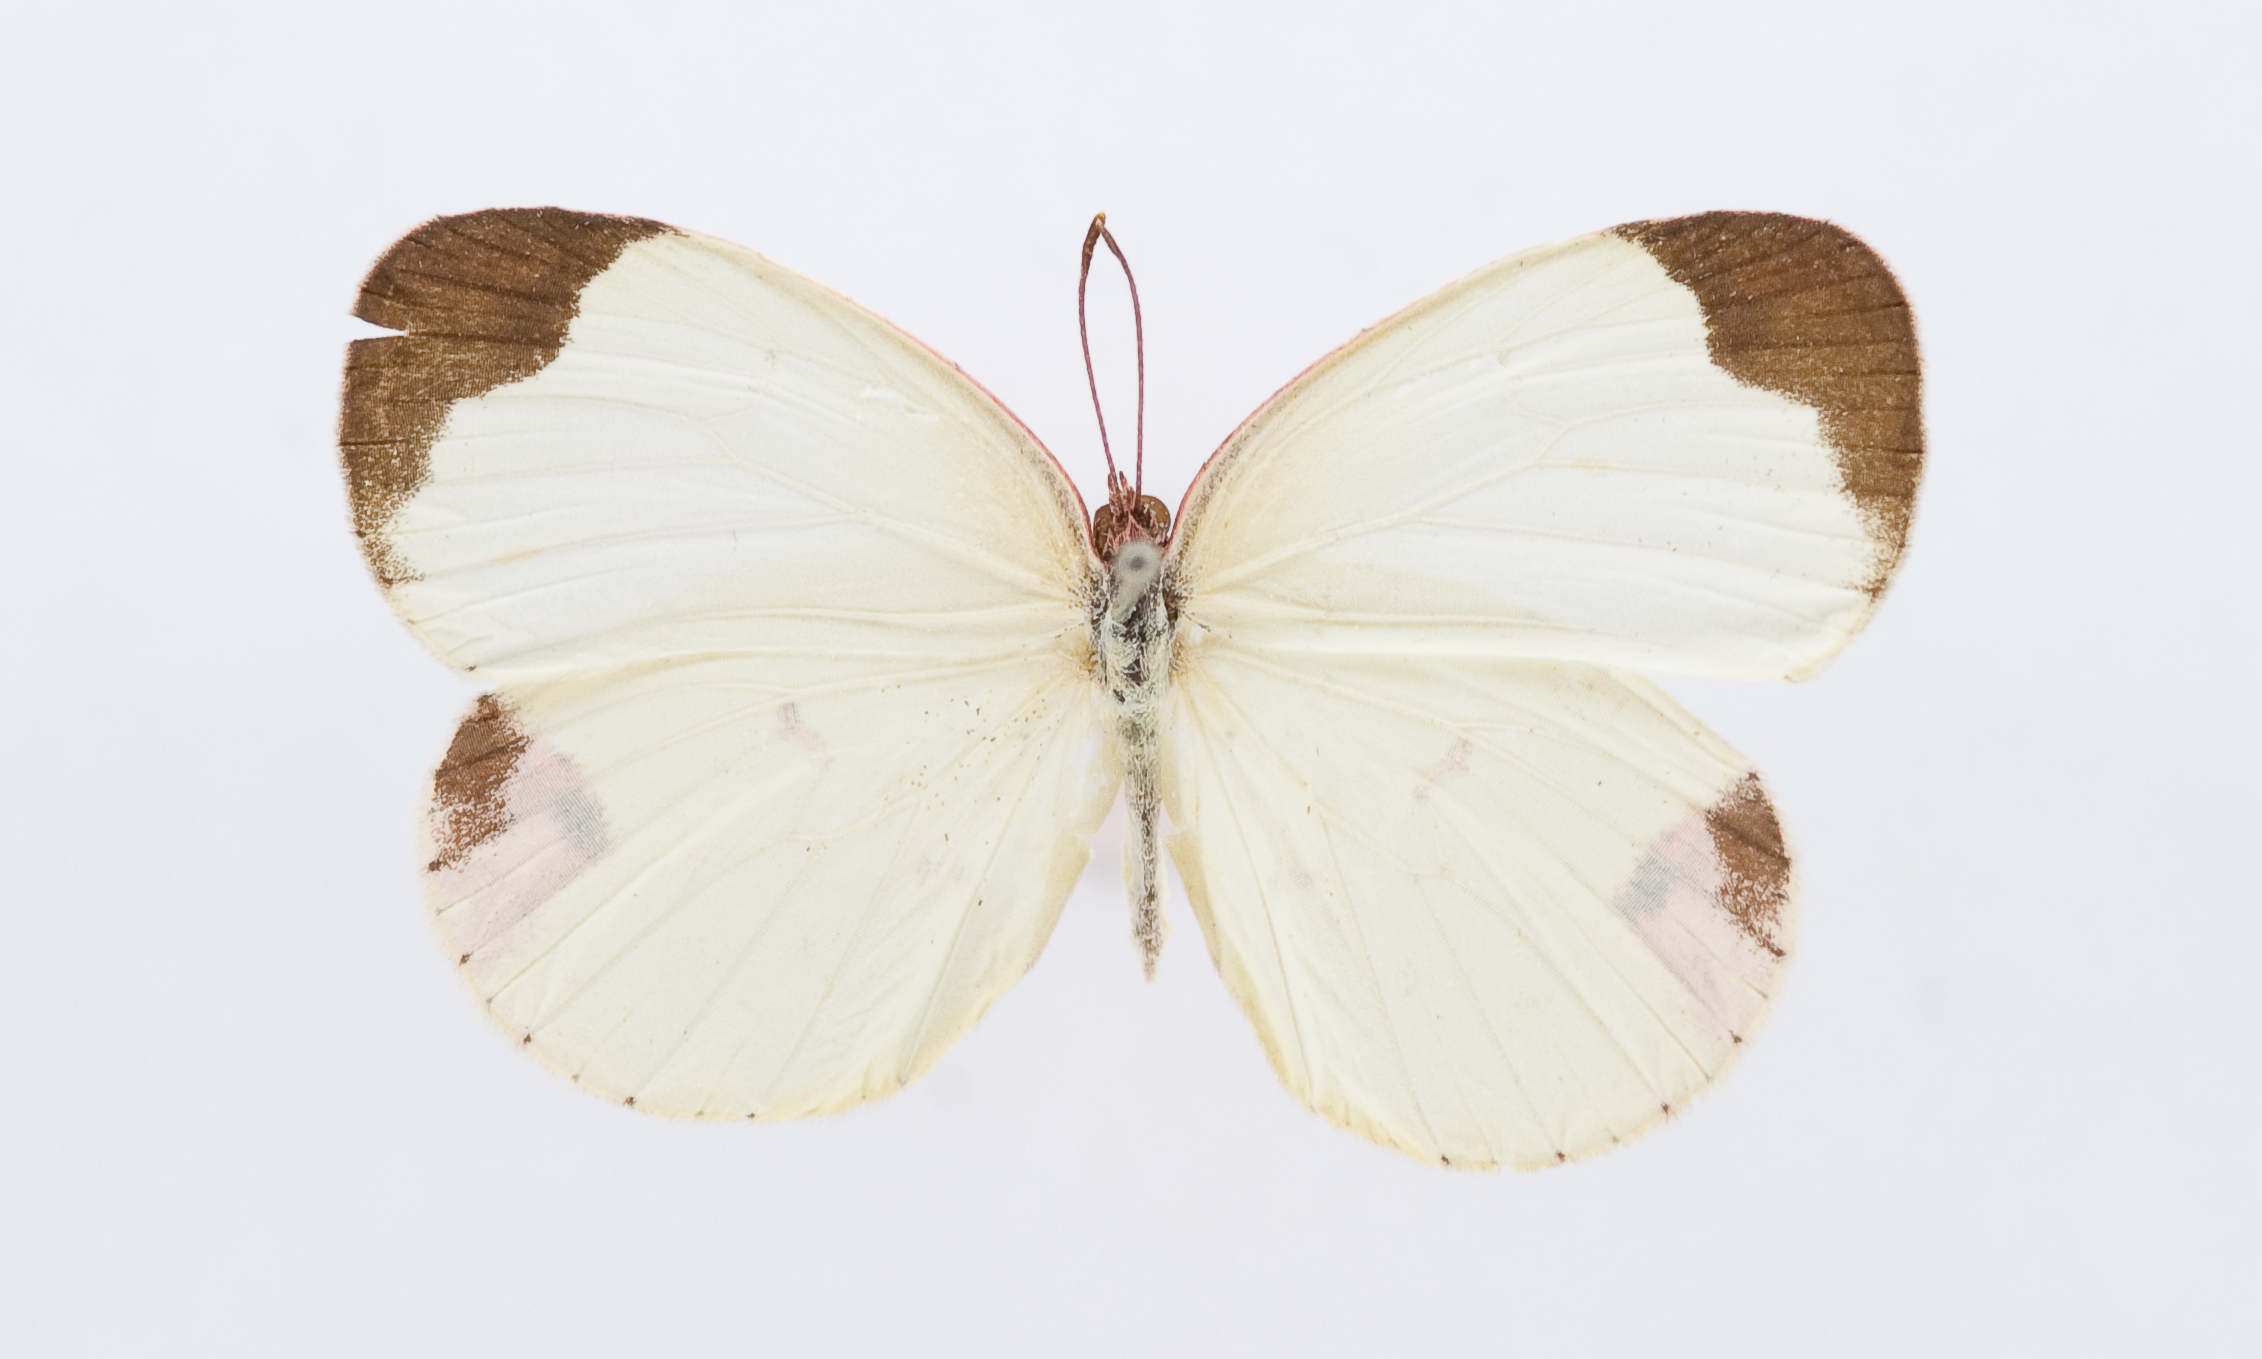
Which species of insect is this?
Pyrisitia messalina
